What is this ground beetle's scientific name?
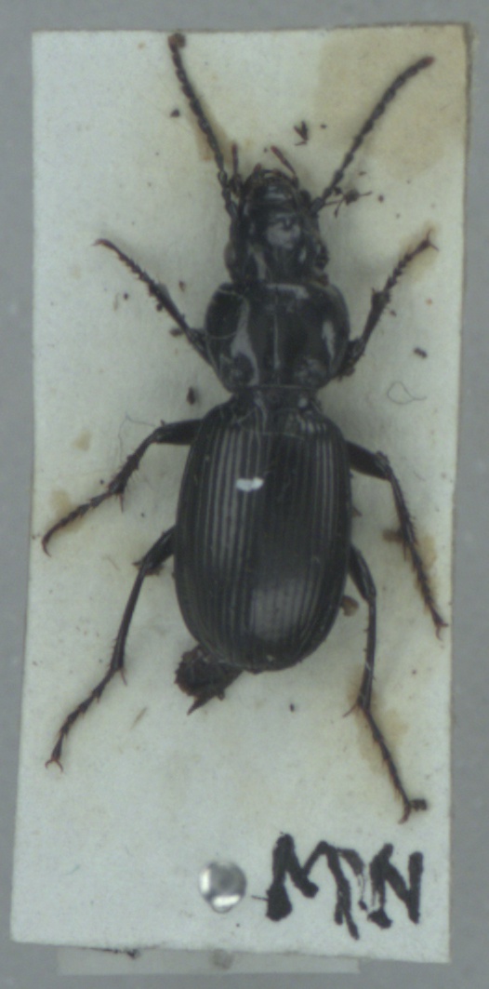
Pterostichus madidus
